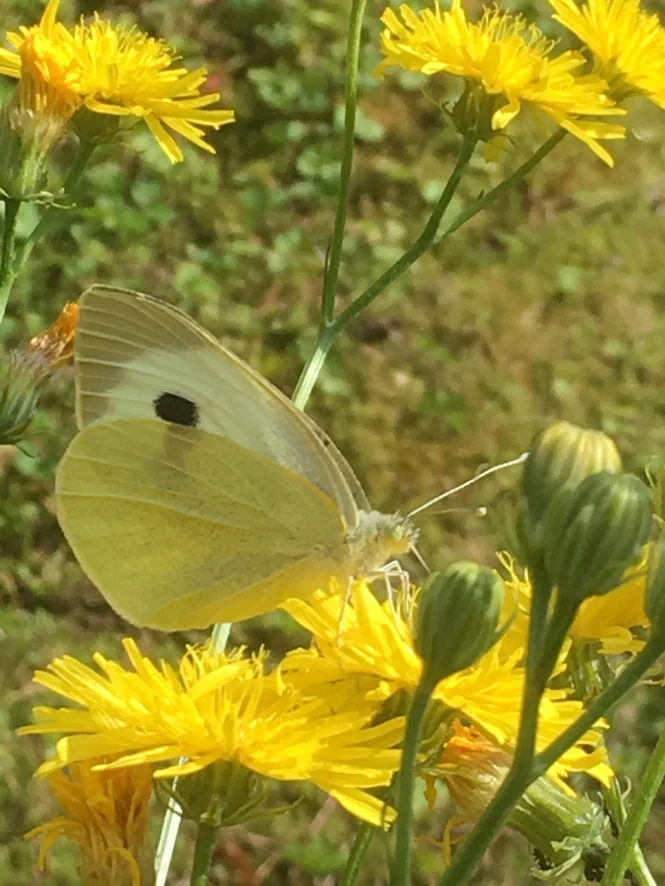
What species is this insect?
Pieris brassicae
